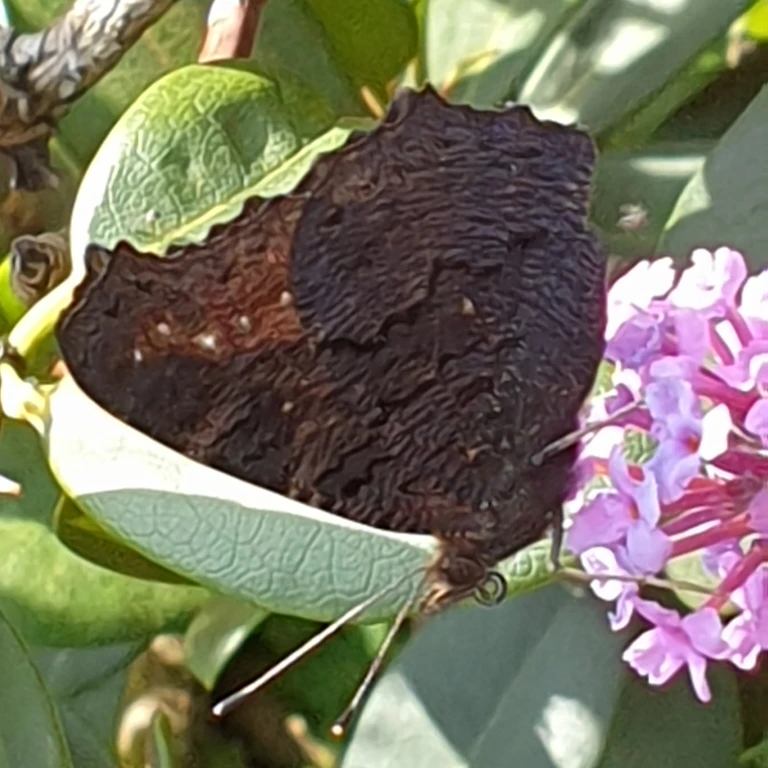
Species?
Aglais io
